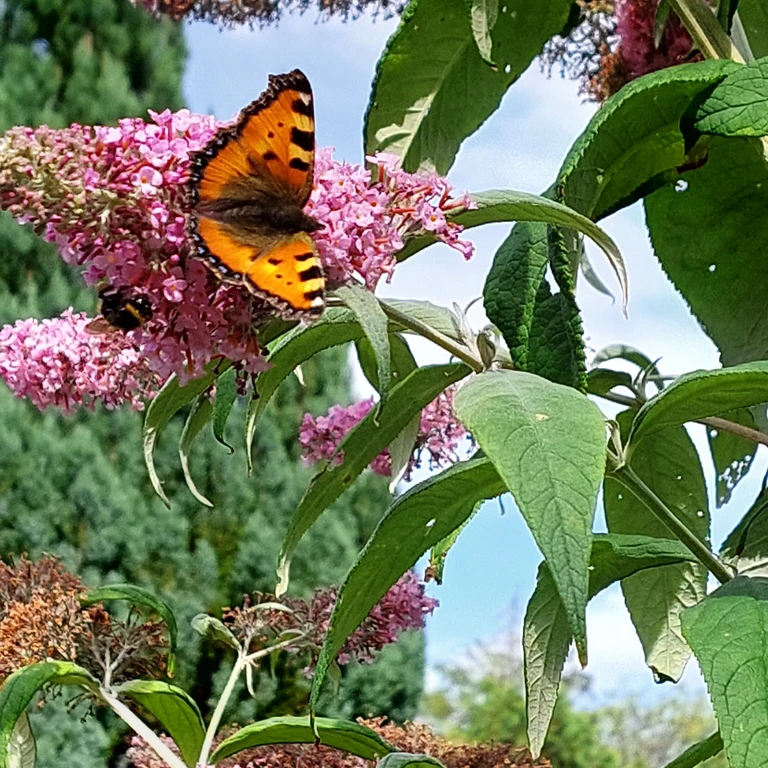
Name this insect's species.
Aglais urticae
